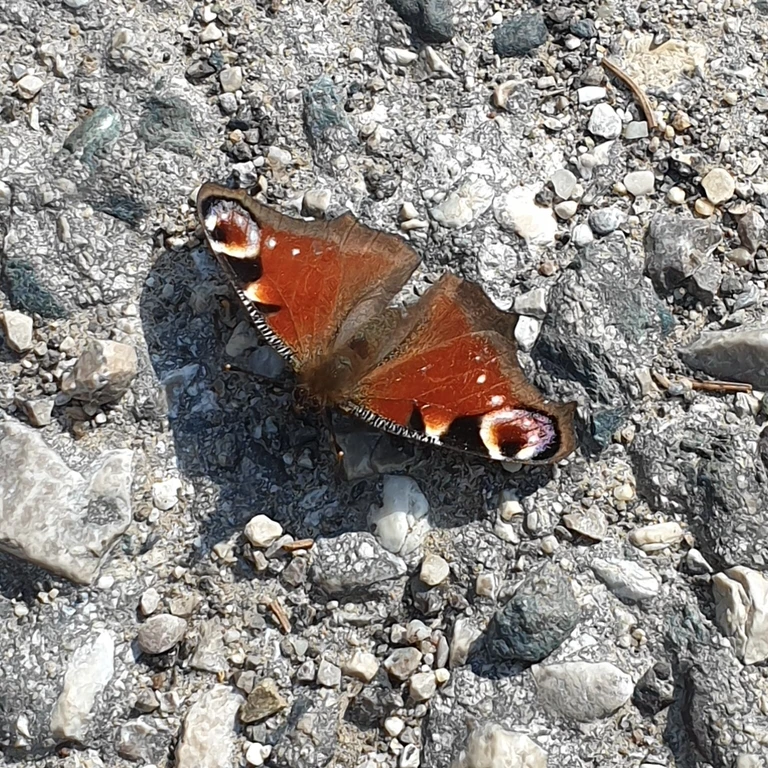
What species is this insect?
Aglais io
